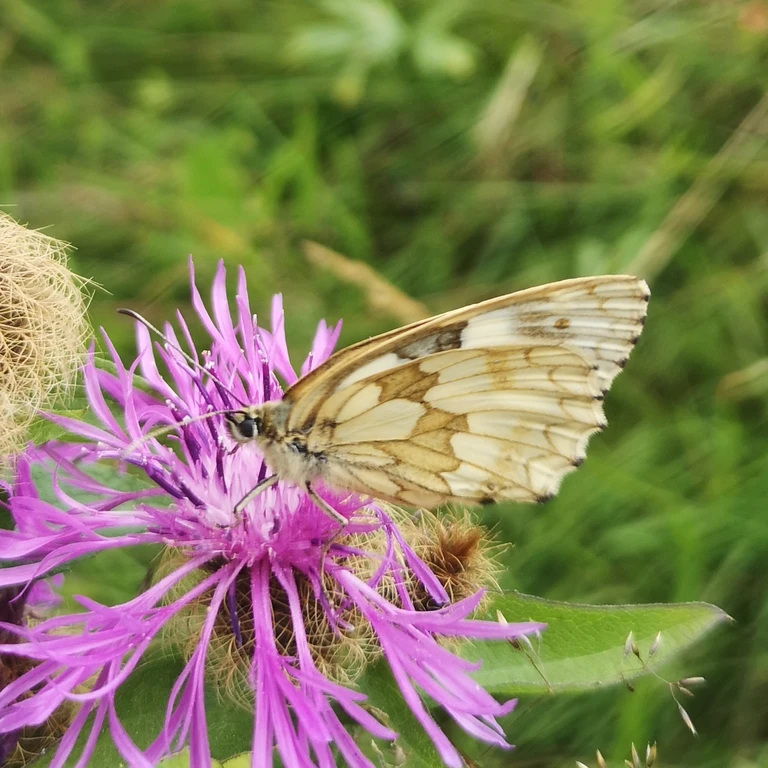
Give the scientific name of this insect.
Melanargia galathea
